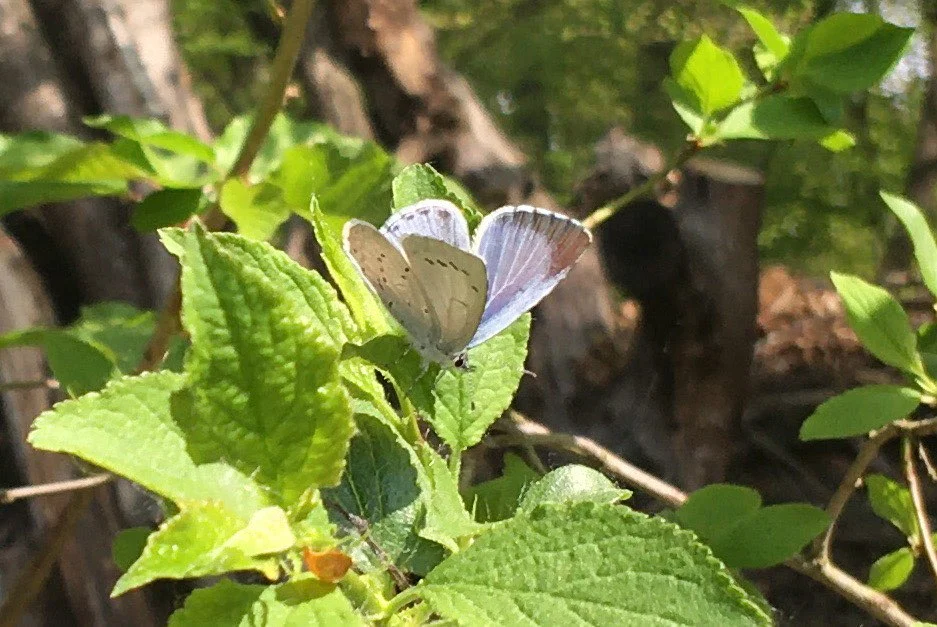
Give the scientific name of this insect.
Celastrina argiolus
